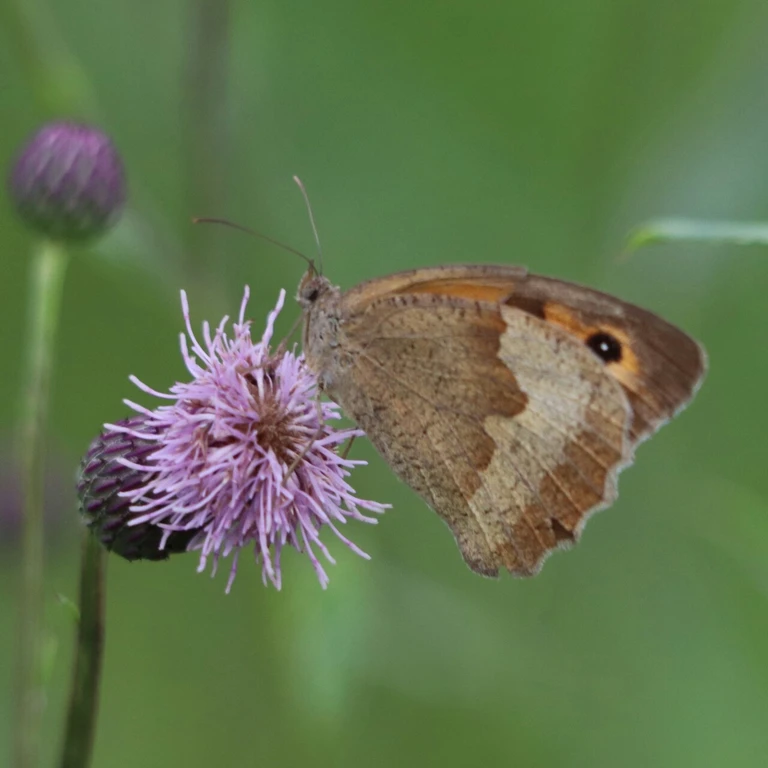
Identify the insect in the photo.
Maniola jurtina
